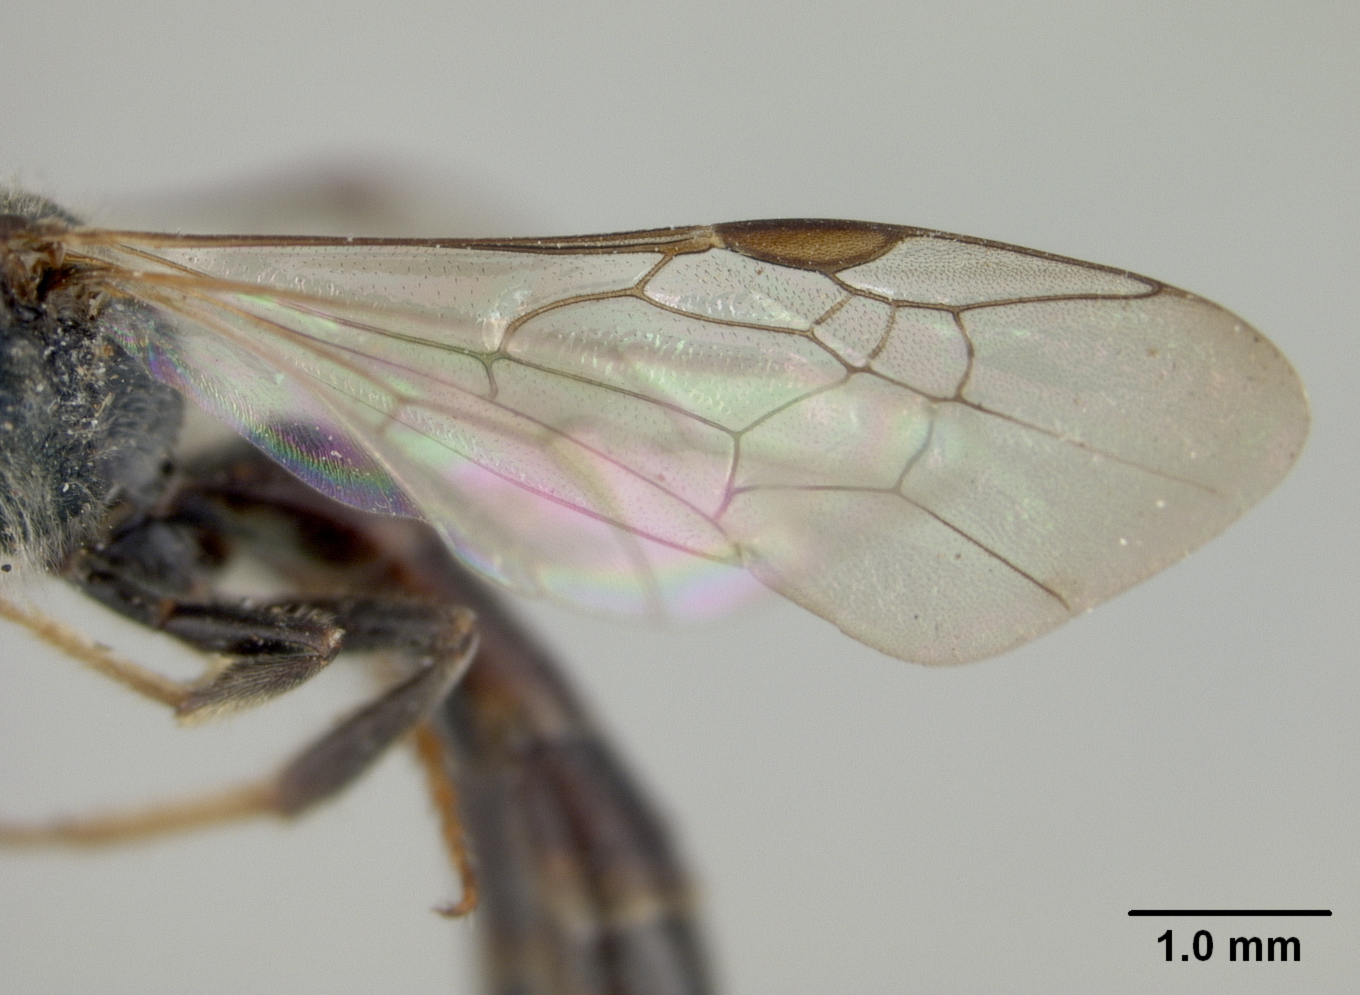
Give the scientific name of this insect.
Rhopalictus melanocladus
